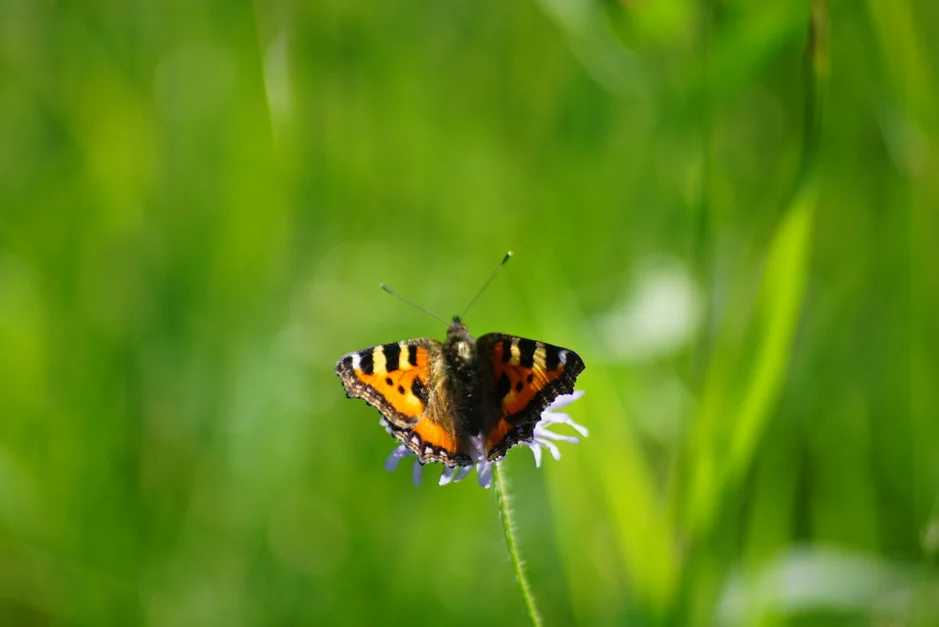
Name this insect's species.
Aglais urticae
